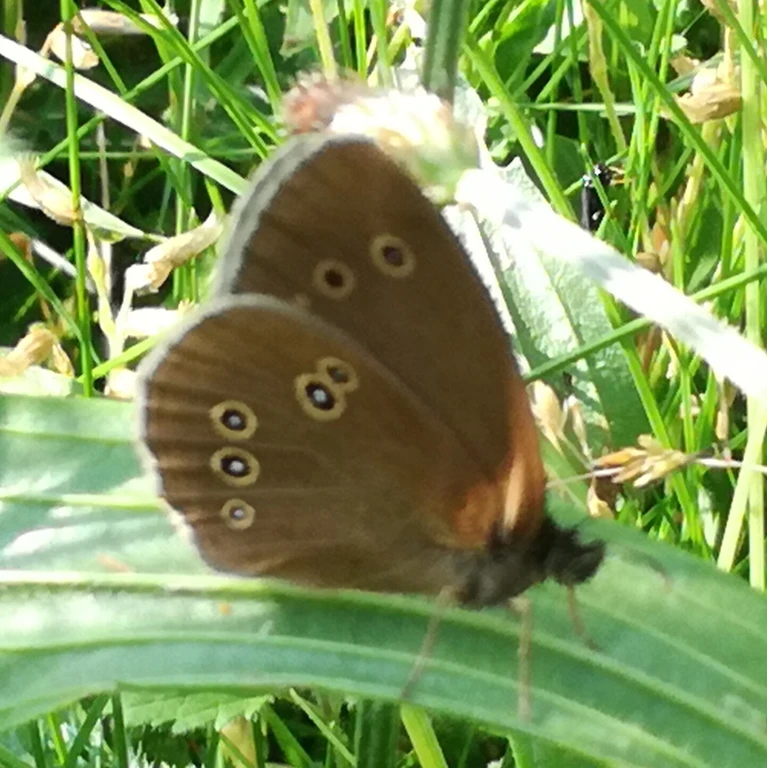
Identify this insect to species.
Aphantopus hyperantus
